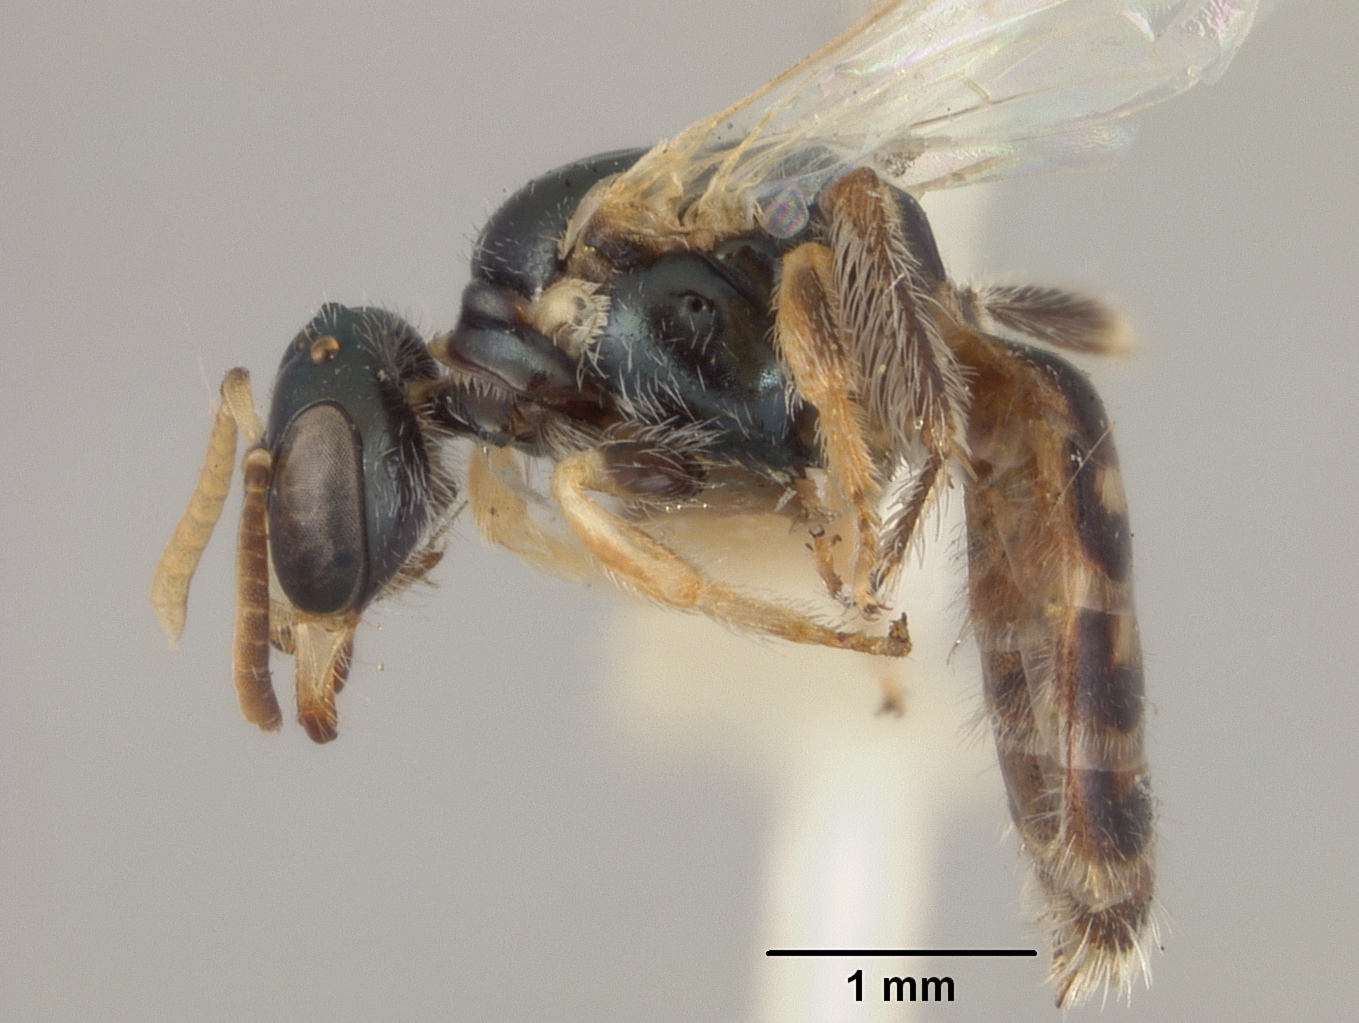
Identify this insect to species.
Perdita punctifera
